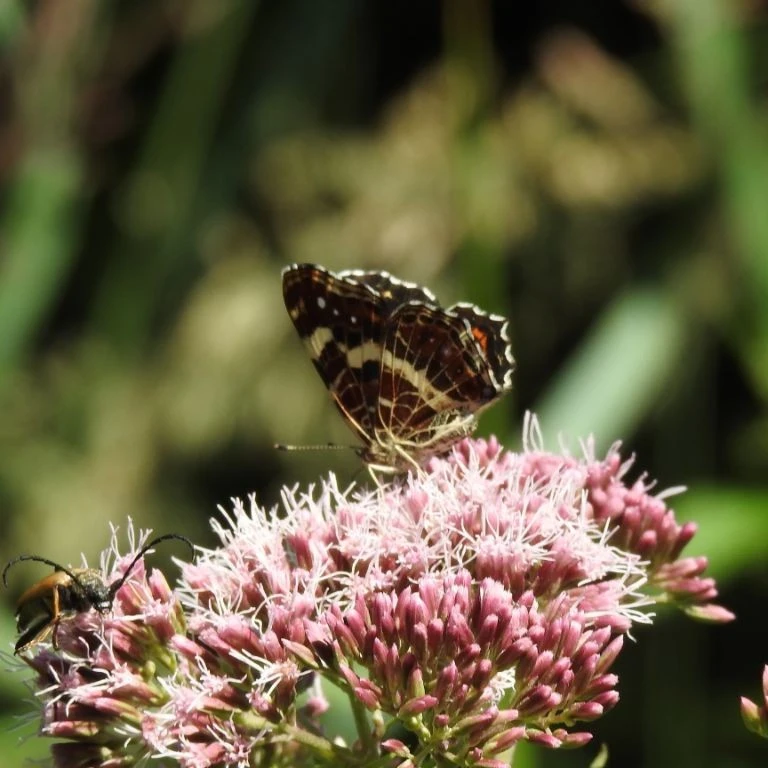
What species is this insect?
Araschnia levana
